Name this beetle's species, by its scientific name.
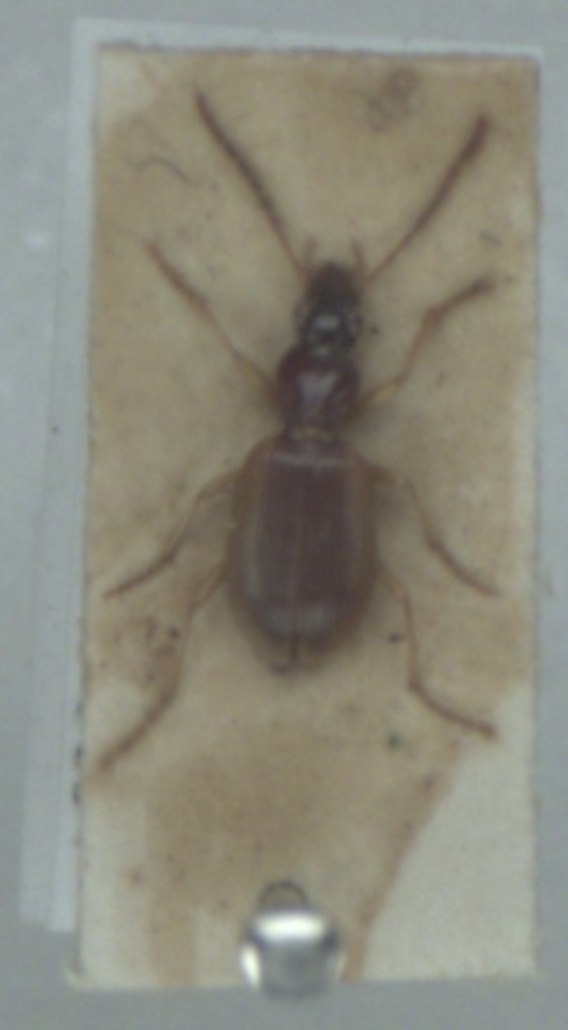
Oxypselaphus obscurus
